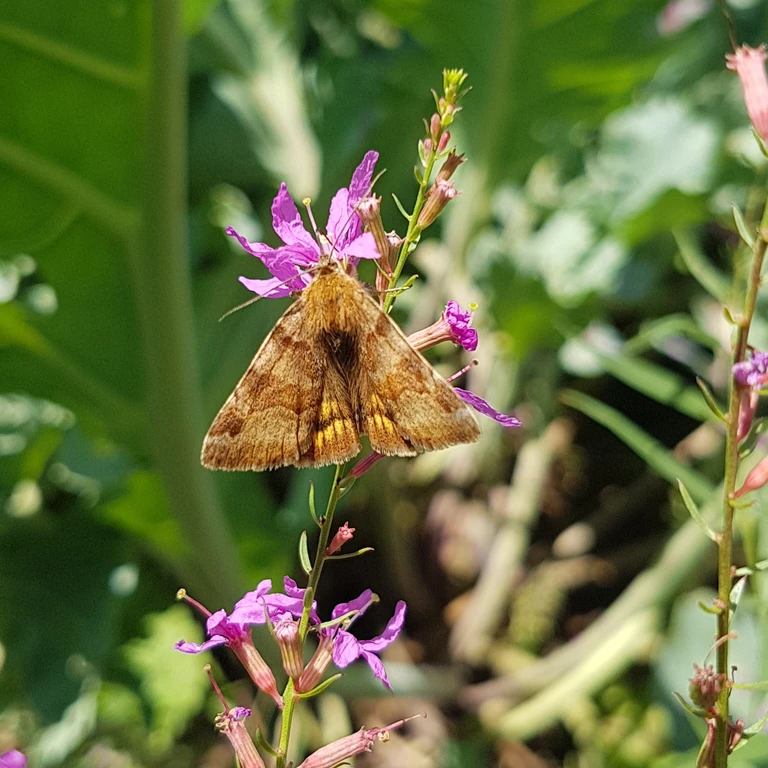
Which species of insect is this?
Euclidia glyphica
